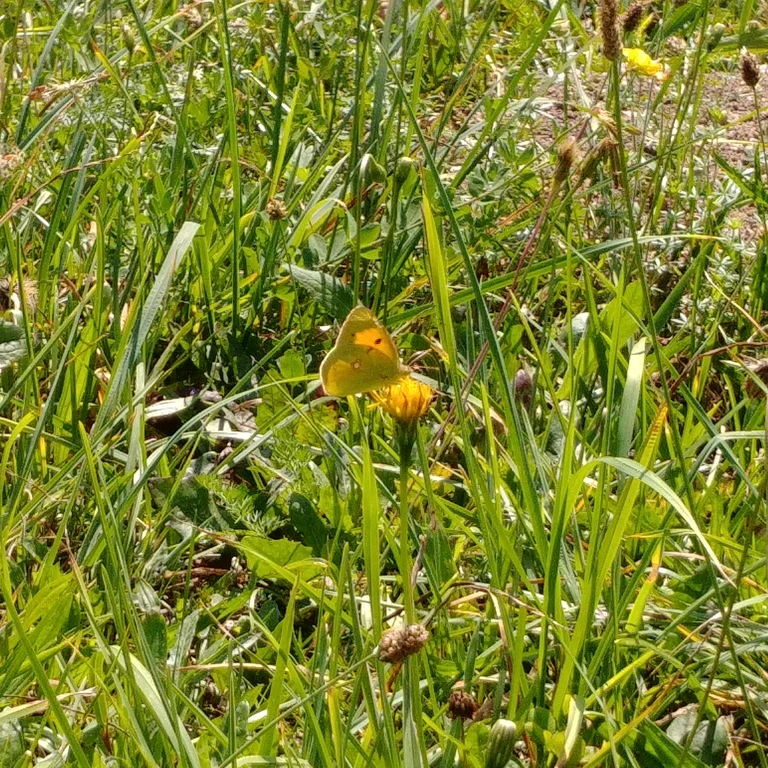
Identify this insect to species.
Colias croceus
